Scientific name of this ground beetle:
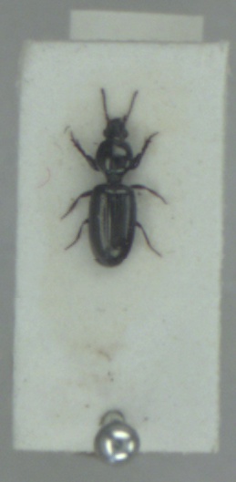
Dyschirius salinus
